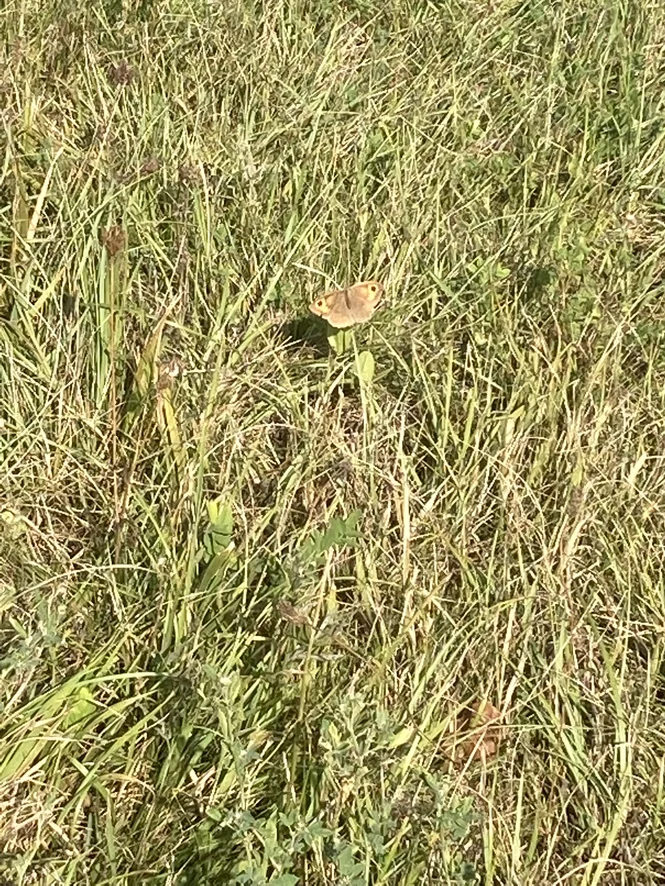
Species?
Maniola jurtina
